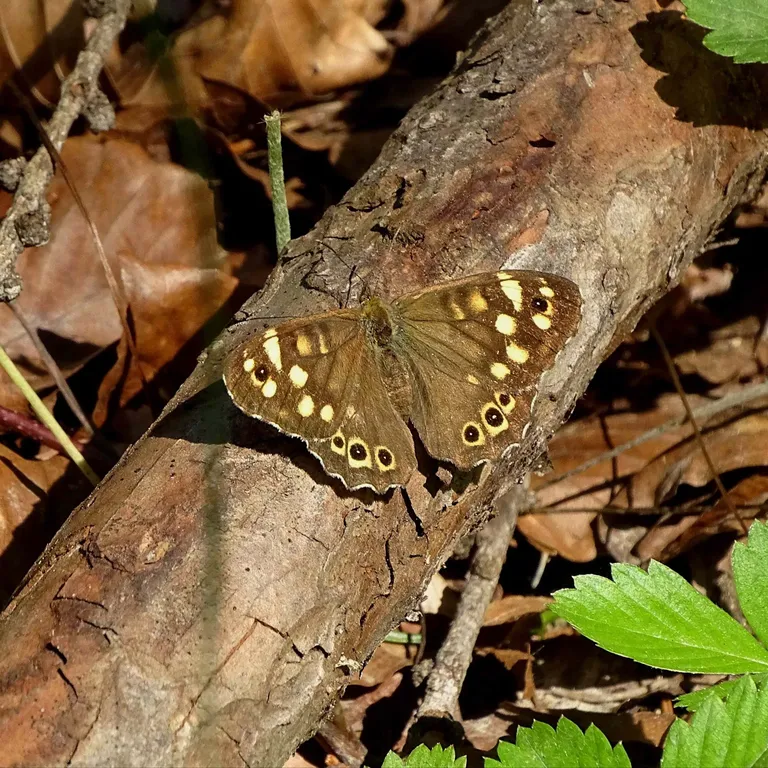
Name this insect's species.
Pararge aegeria
